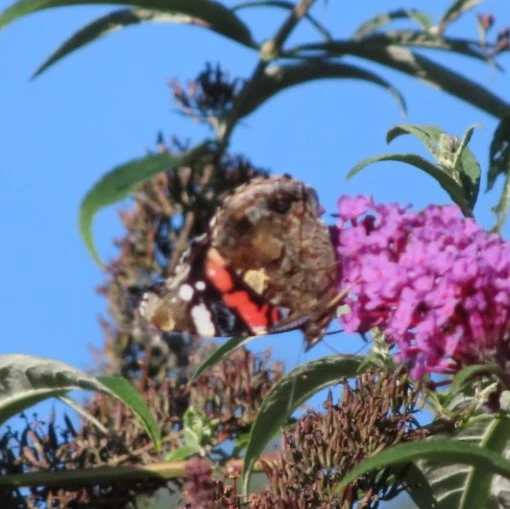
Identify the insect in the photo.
Vanessa atalanta
